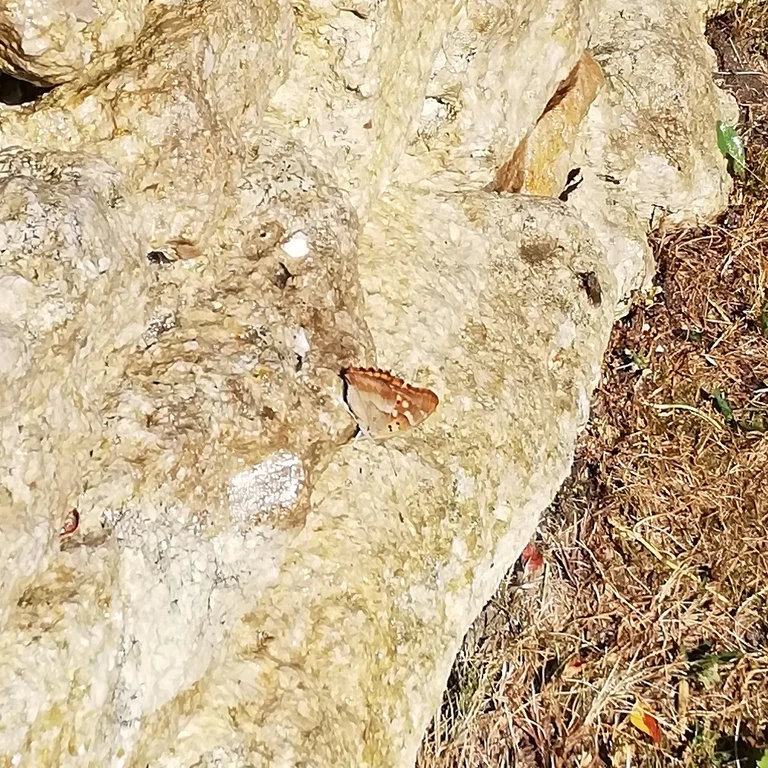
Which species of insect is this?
Apatura ilia
